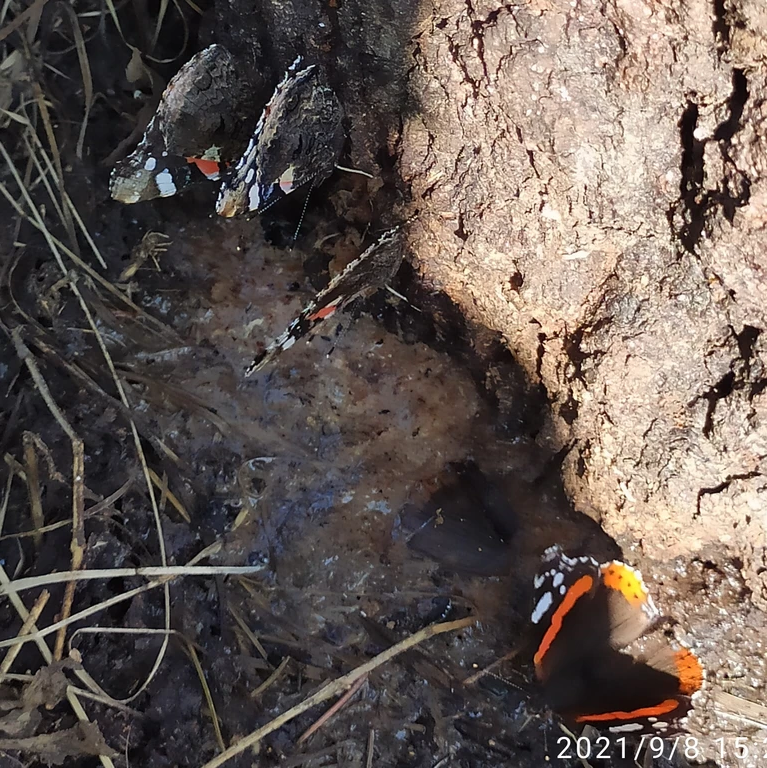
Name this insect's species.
Vanessa atalanta
